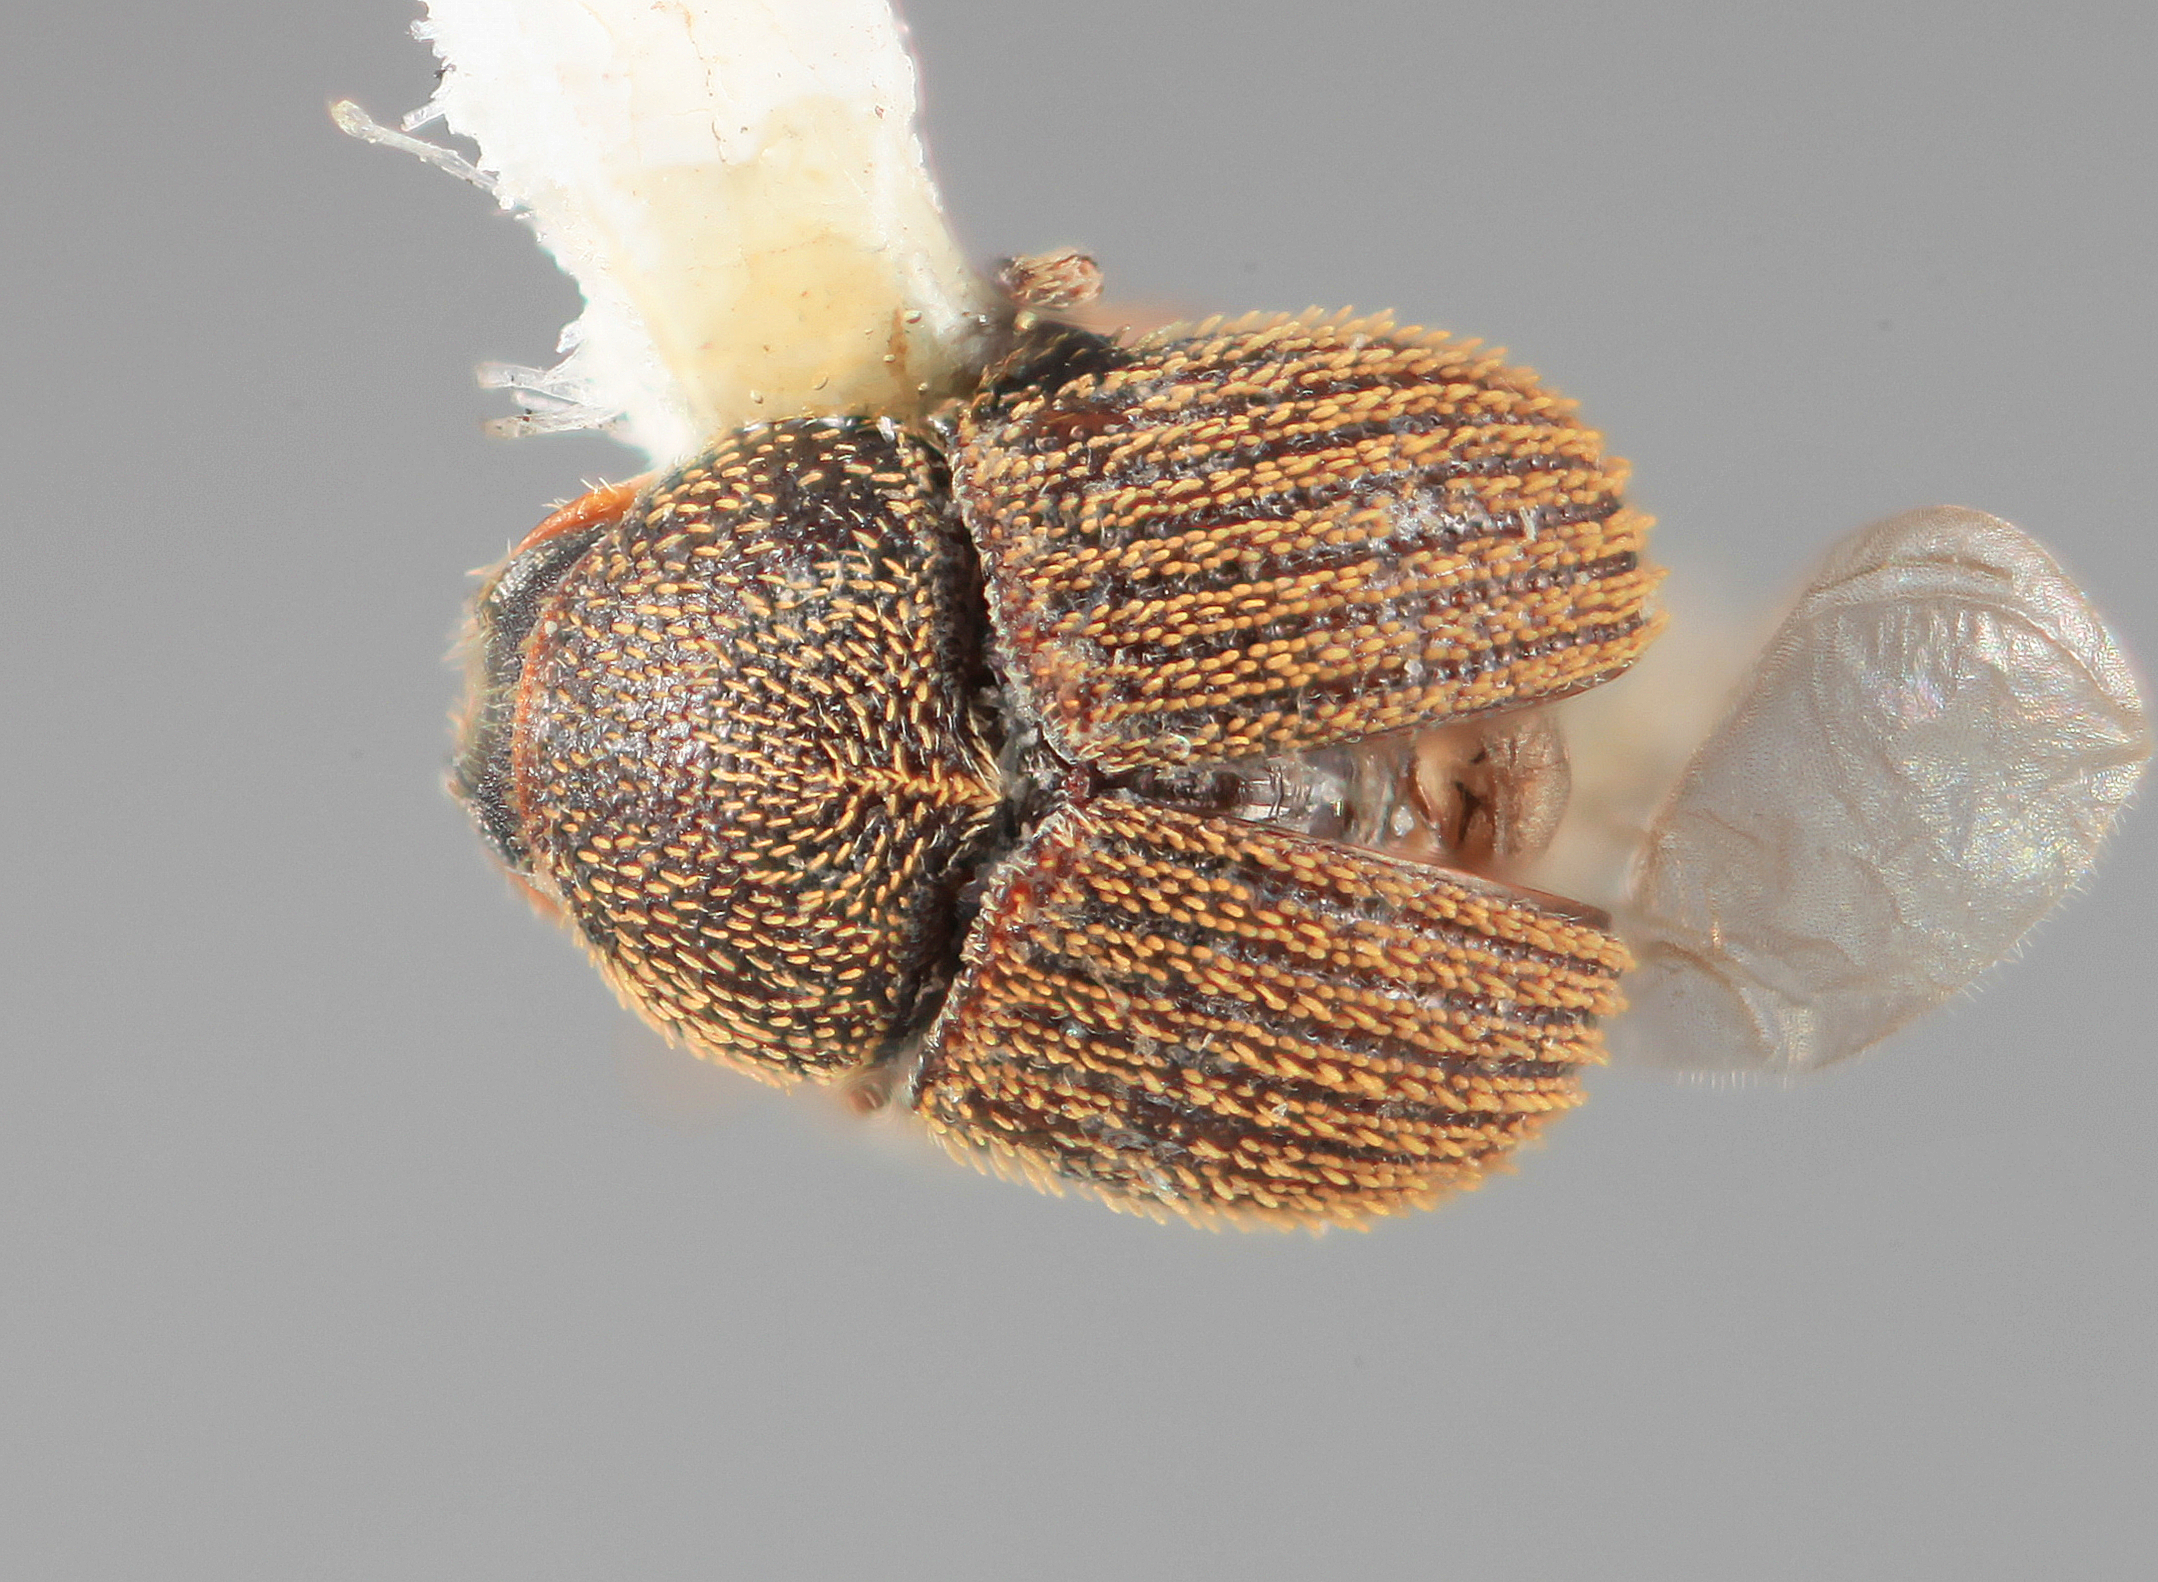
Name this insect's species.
Chramesus exul
